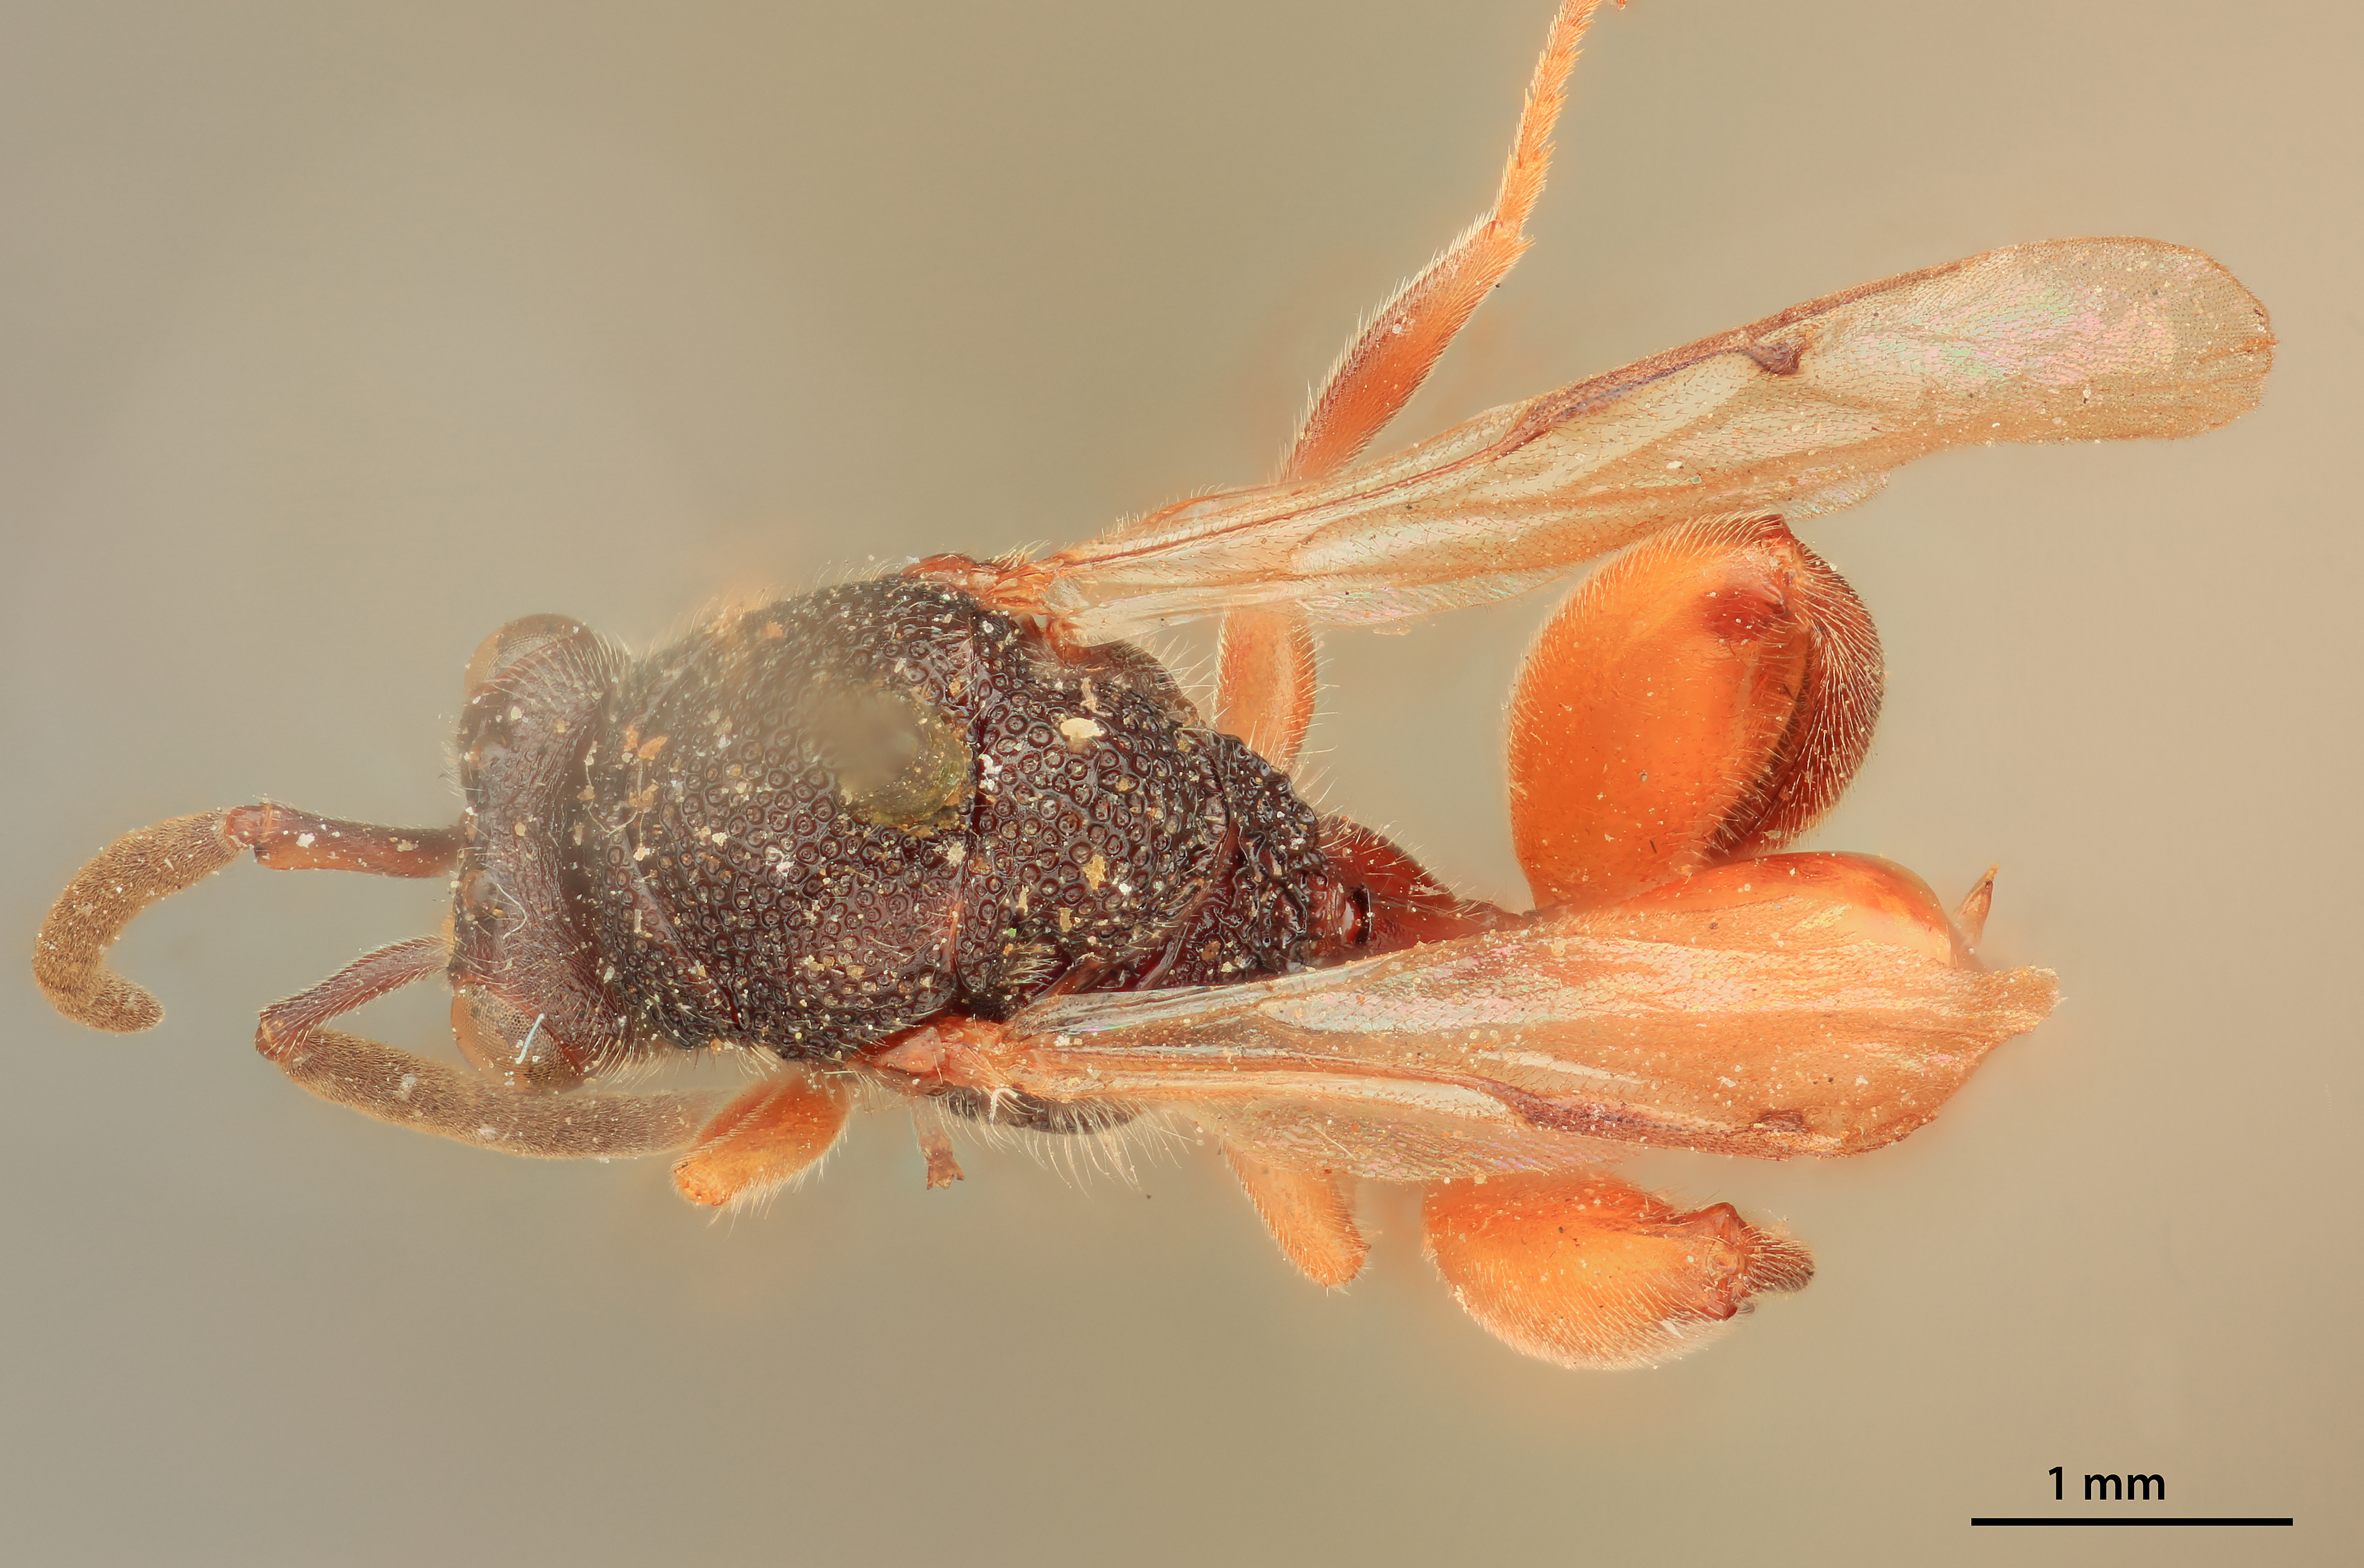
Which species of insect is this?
Smicra rofofemorata
